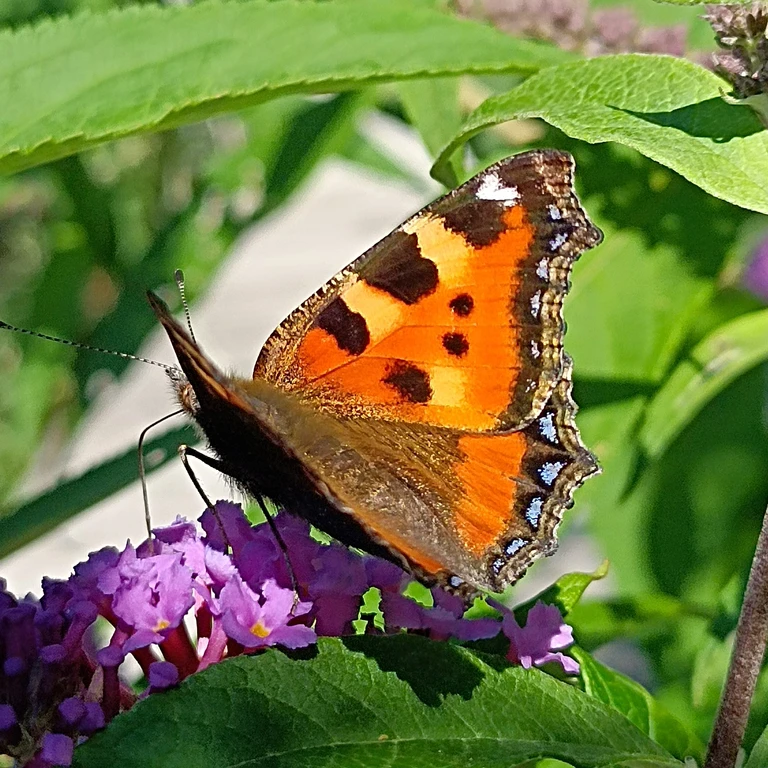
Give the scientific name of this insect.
Aglais urticae
